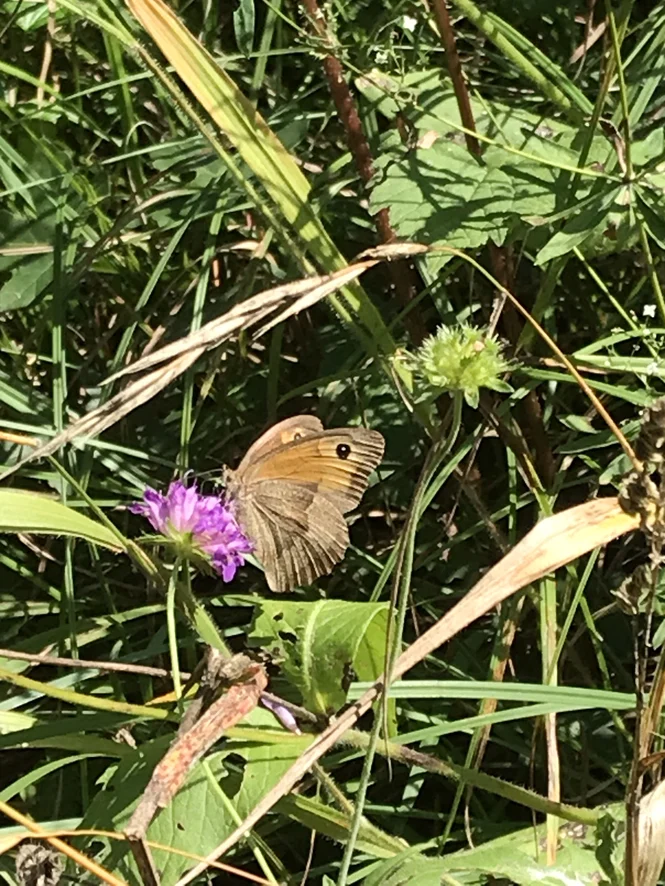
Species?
Maniola jurtina
